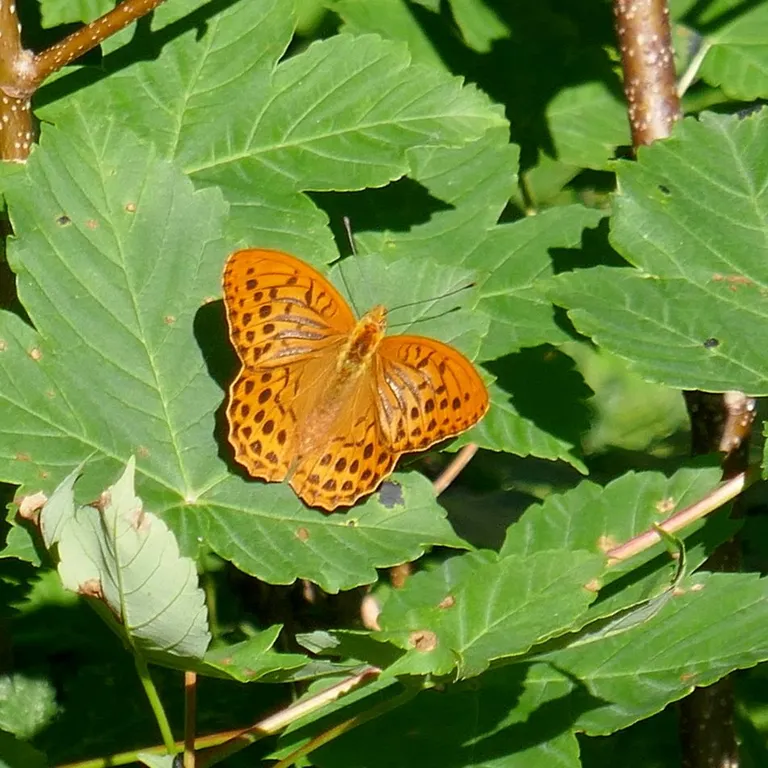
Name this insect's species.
Argynnis paphia
